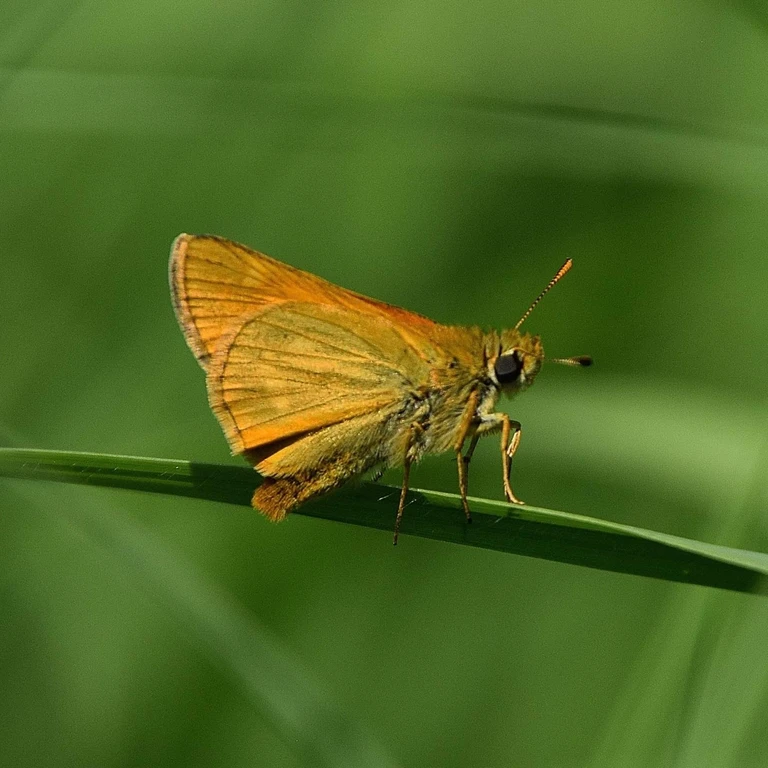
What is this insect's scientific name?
Ochlodes sylvanus (also Ochlodes venata)
